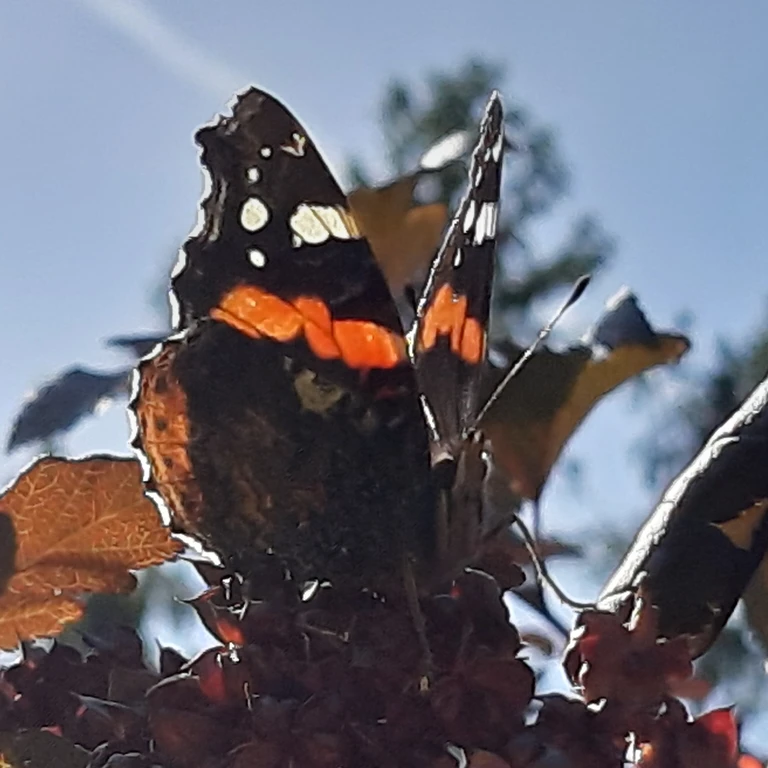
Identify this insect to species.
Vanessa atalanta
